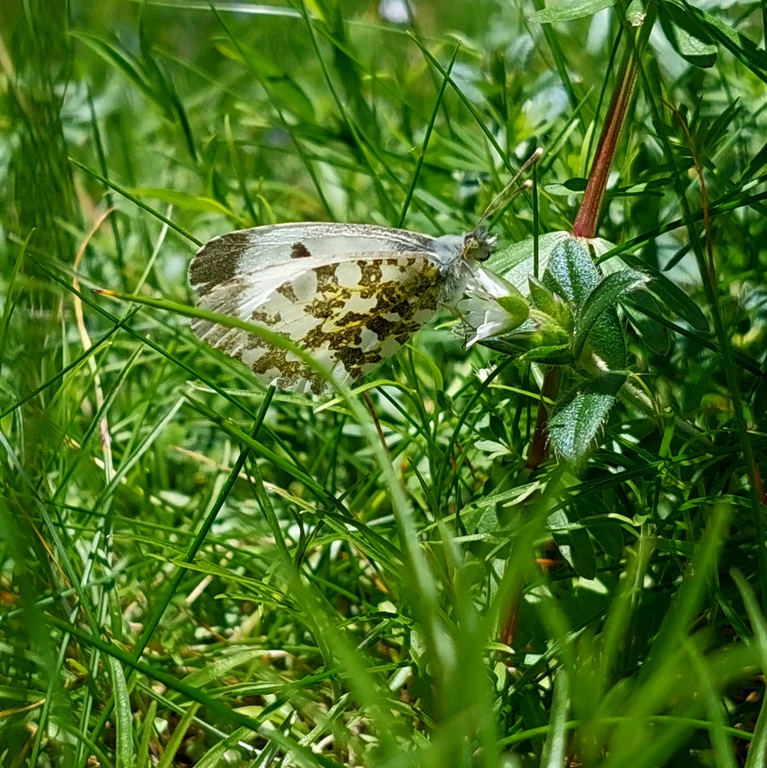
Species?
Anthocharis cardamines
